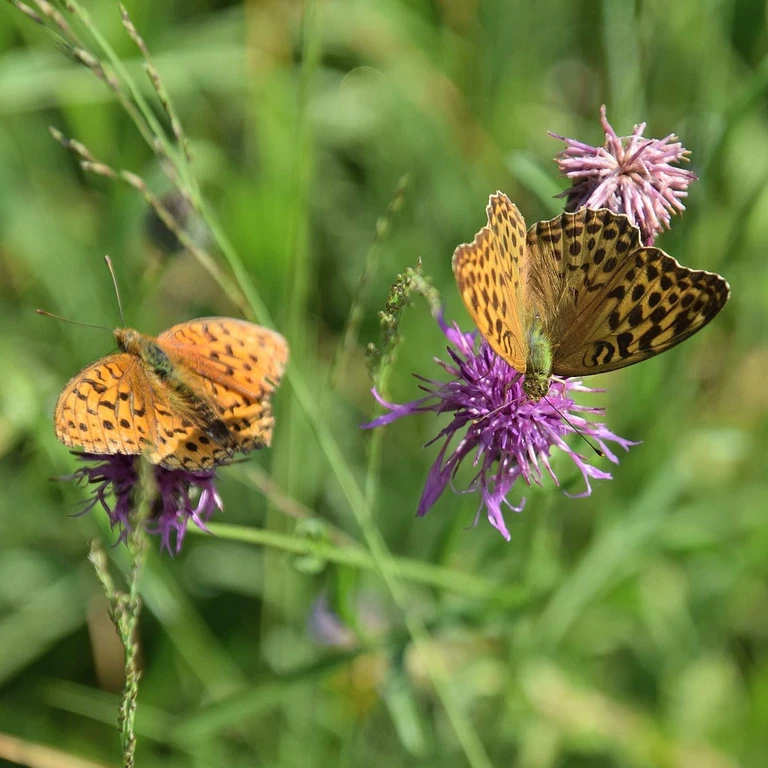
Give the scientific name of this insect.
Argynnis paphia
